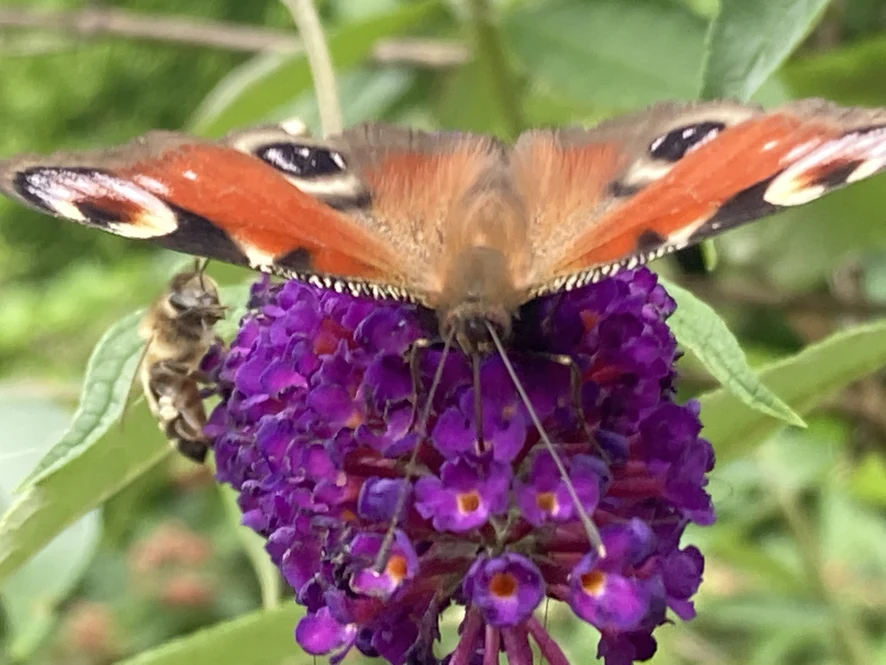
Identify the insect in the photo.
Aglais io
